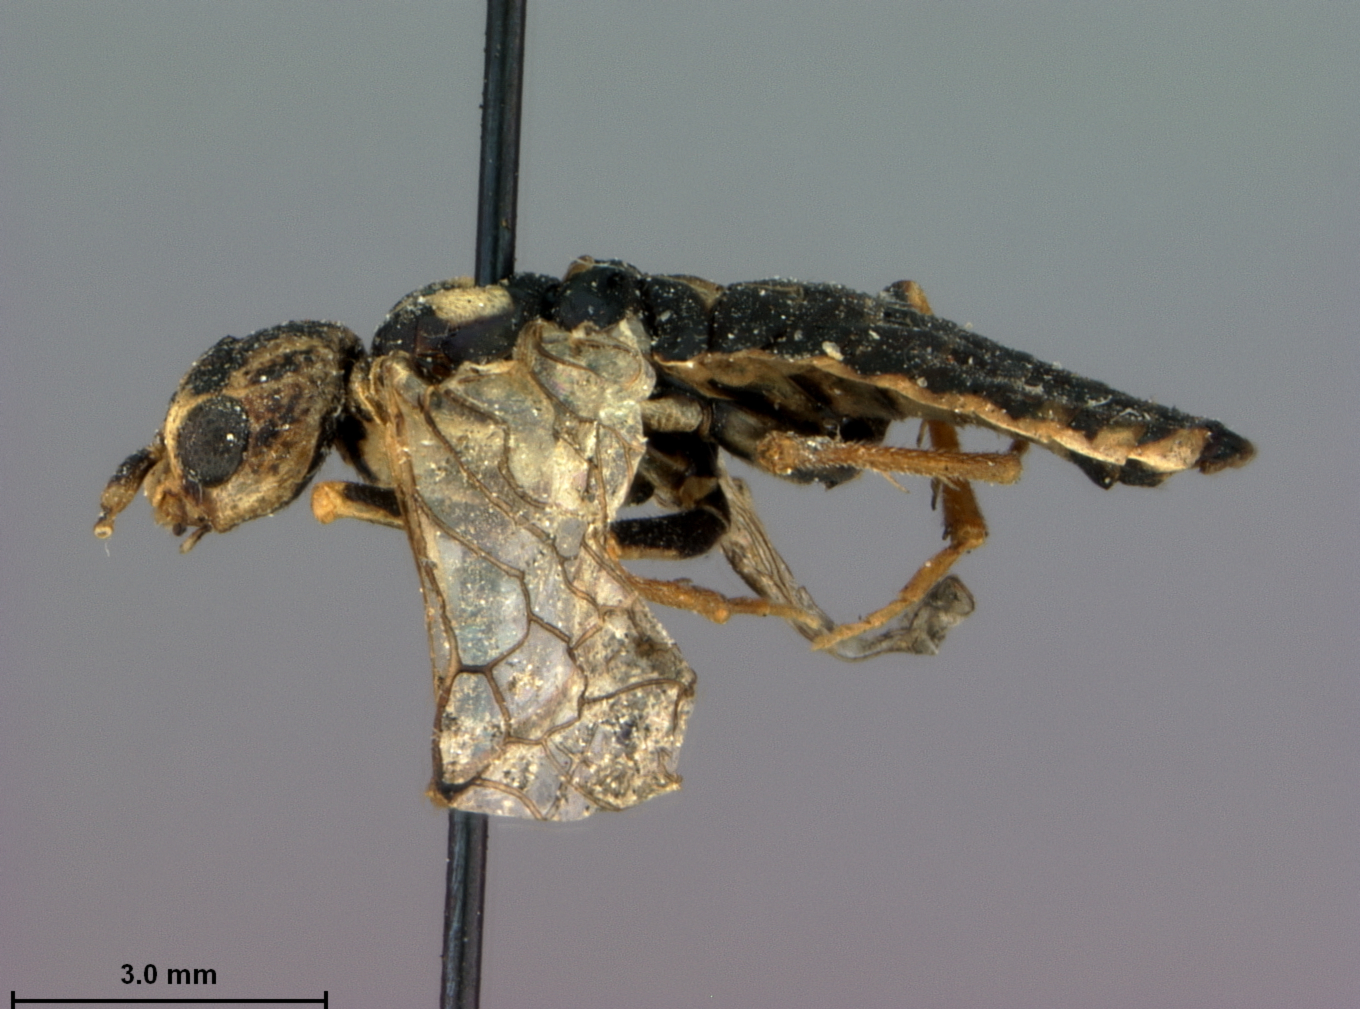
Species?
Itycorsia nivea
